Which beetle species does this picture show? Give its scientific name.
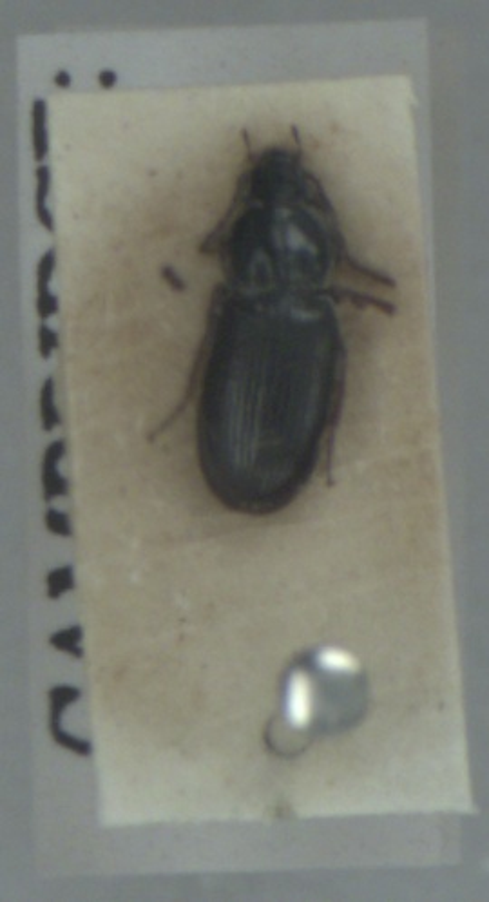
Pterostichus diligens
